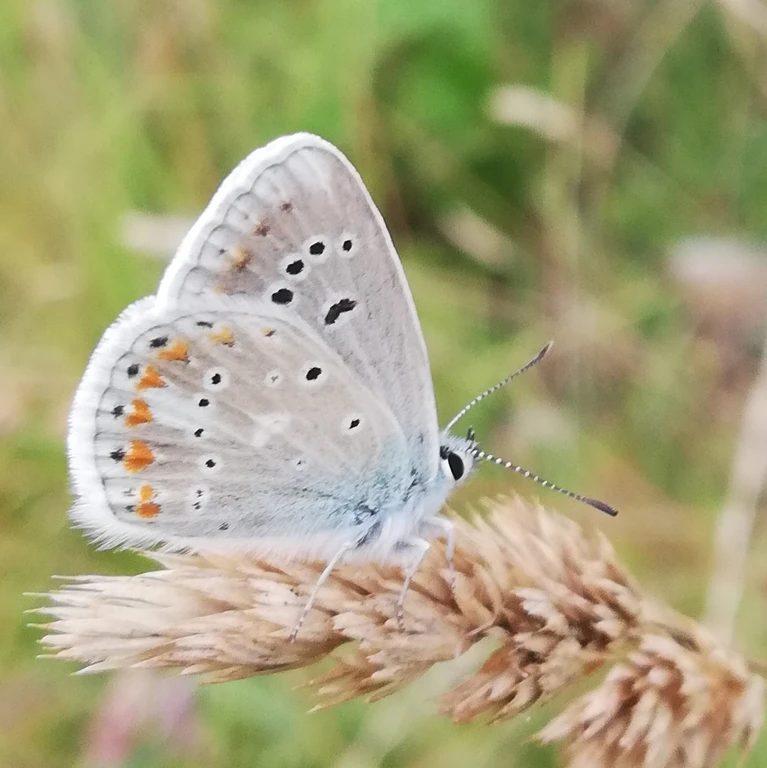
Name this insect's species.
Polyommatus dorylas
